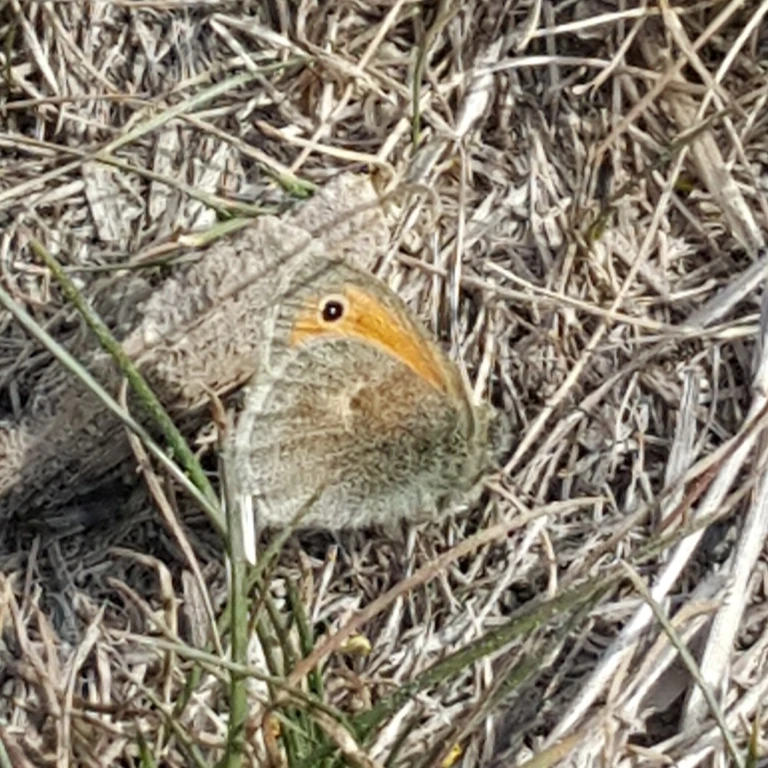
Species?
Coenonympha pamphilus
